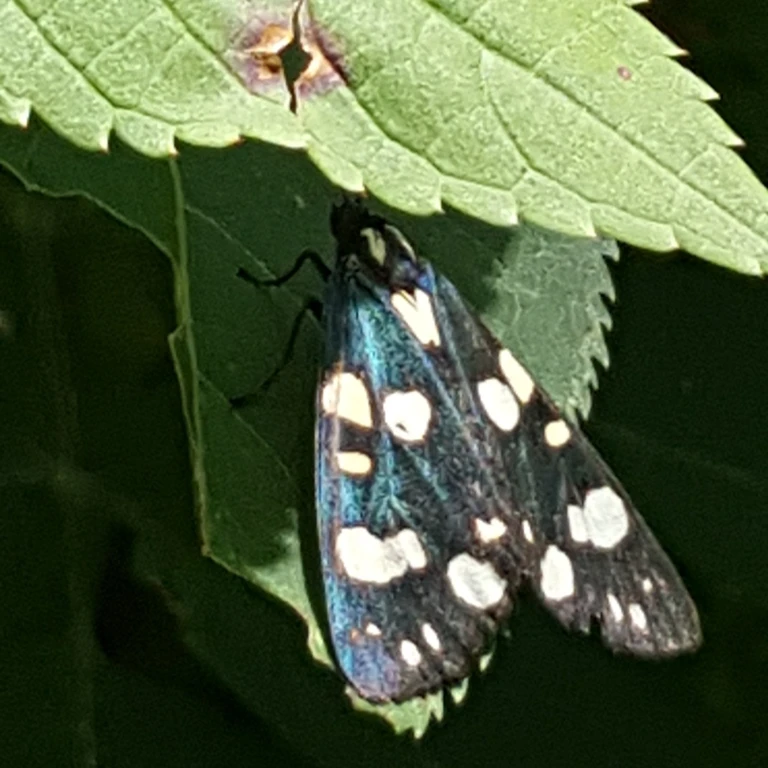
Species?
Callimorpha dominula
